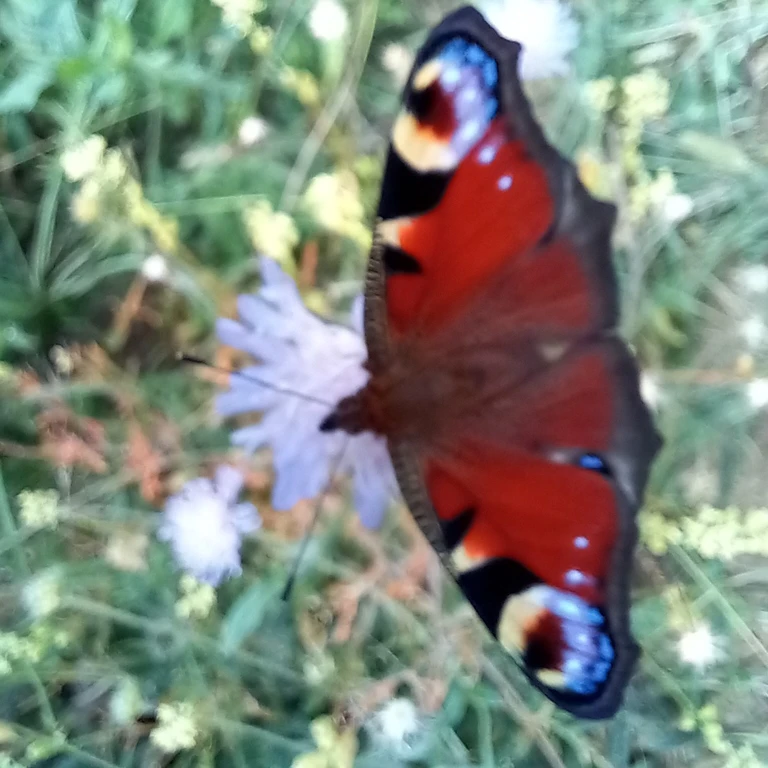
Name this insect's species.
Aglais io
